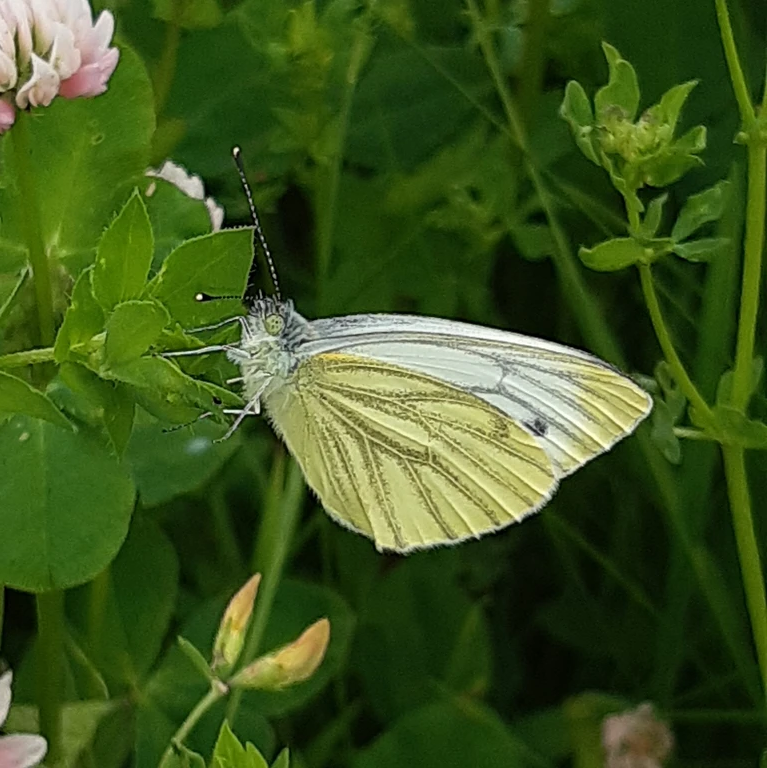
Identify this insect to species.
Pieris napi
